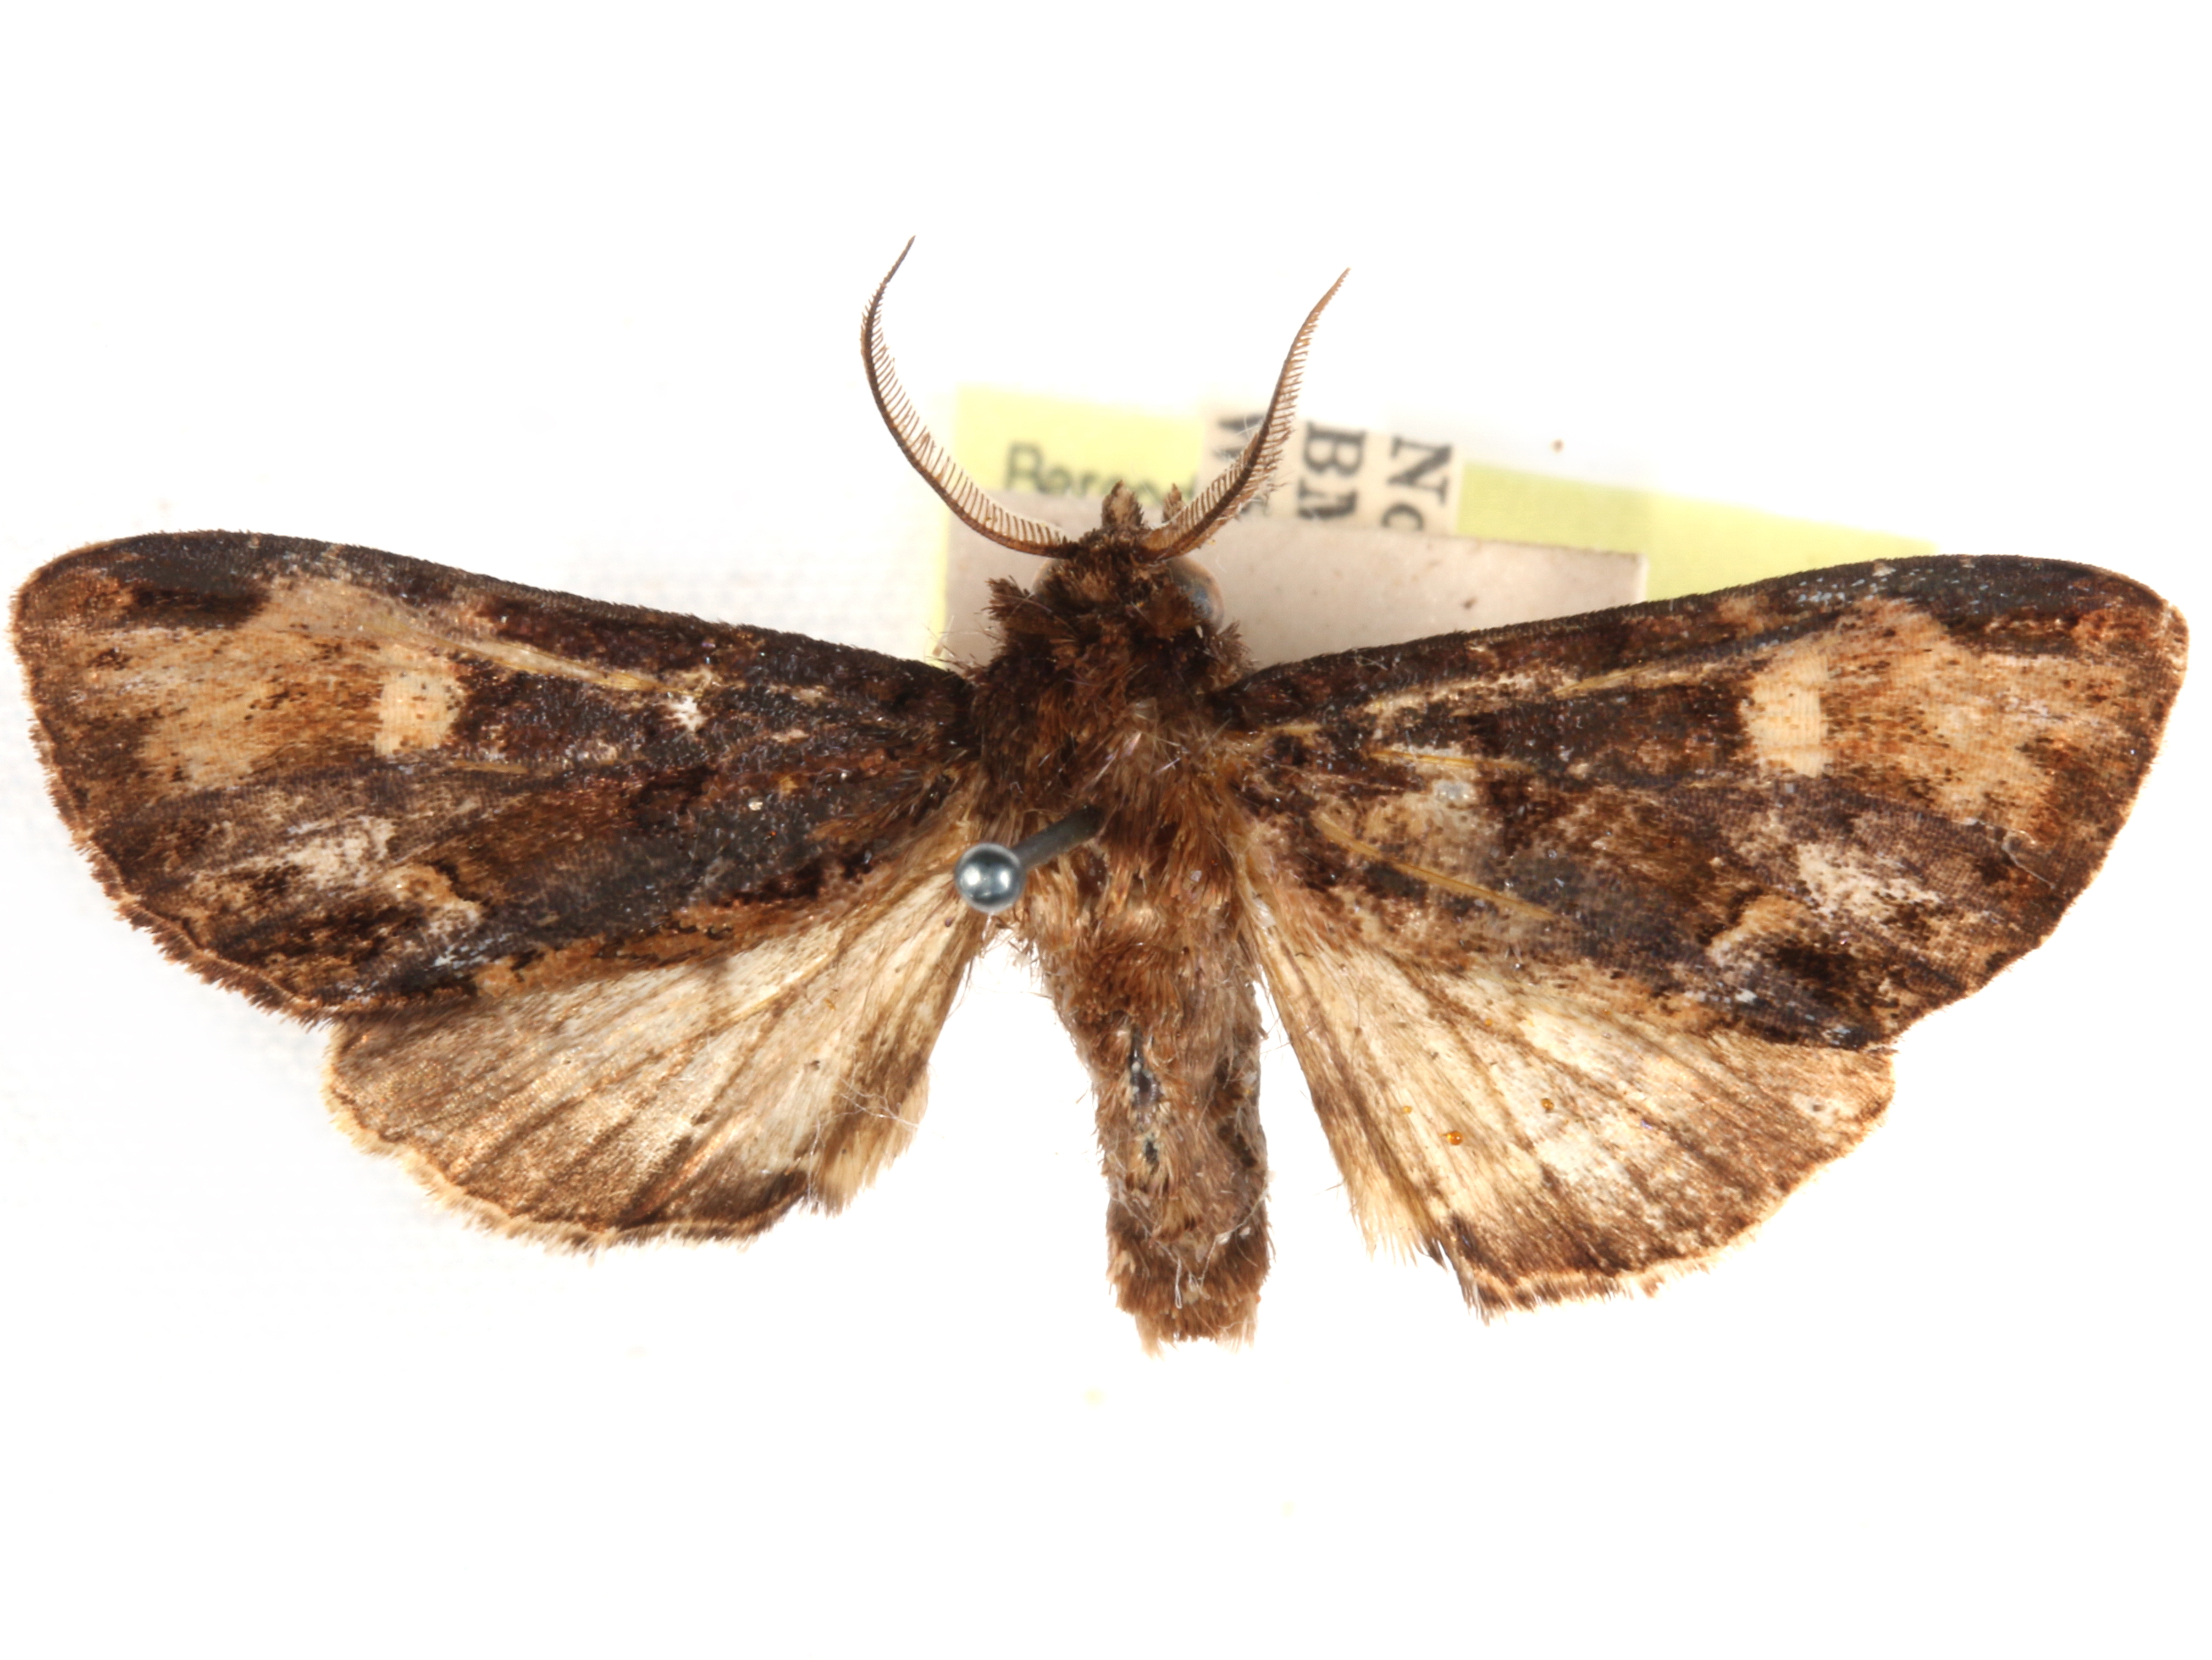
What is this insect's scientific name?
Eucropia pallirena
